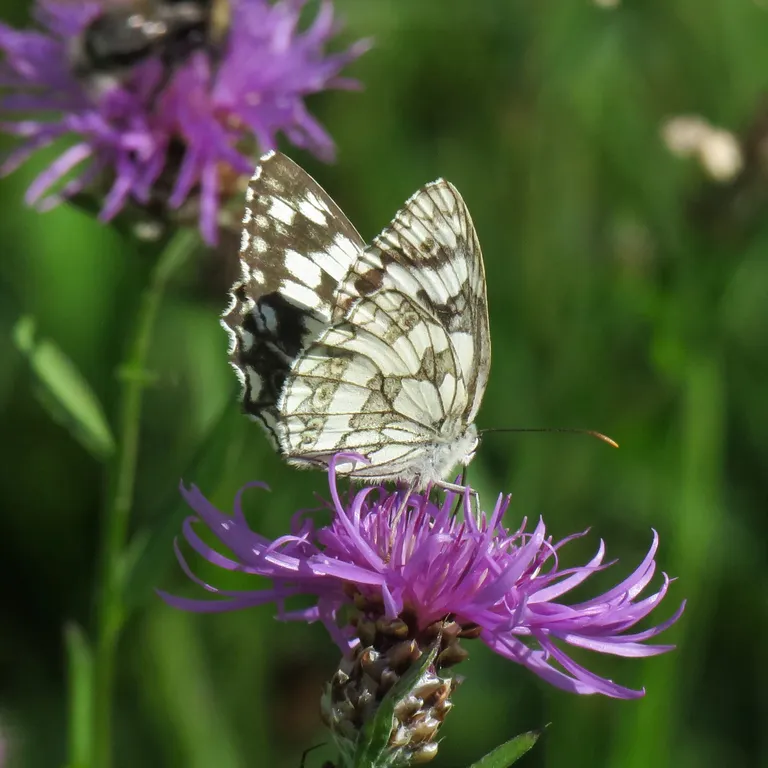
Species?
Melanargia galathea
